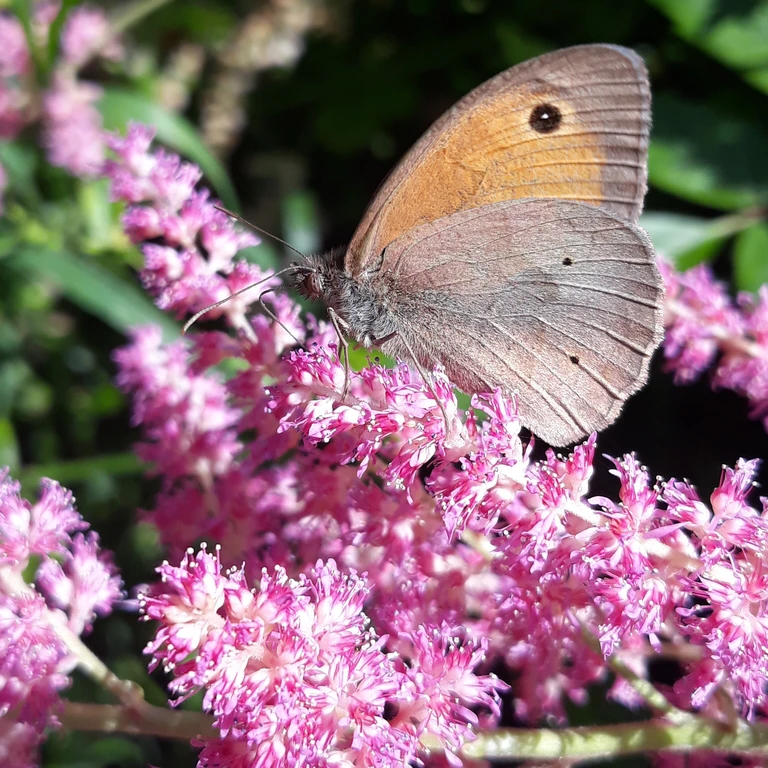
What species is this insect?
Maniola jurtina
